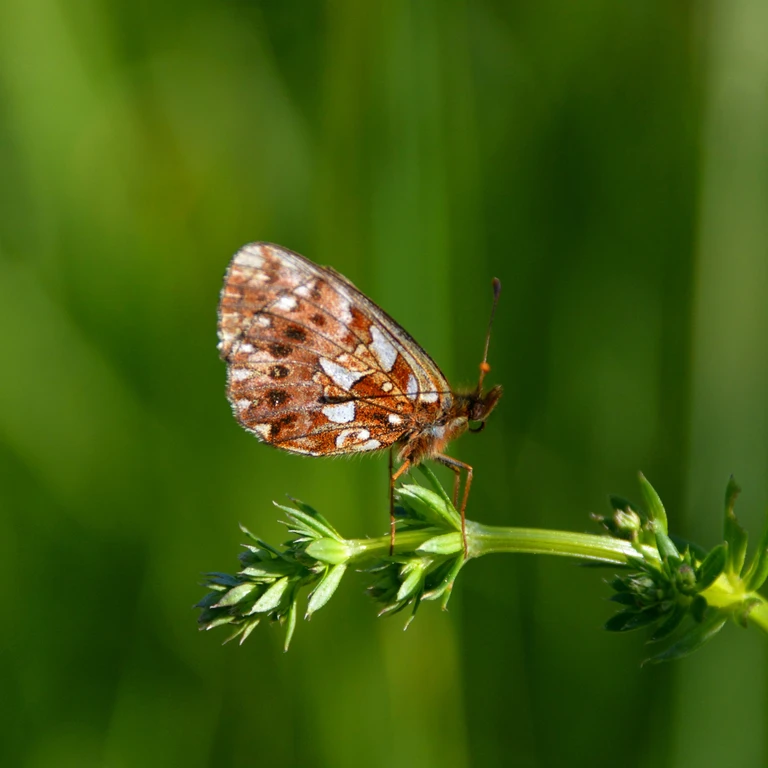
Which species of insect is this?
Boloria dia
